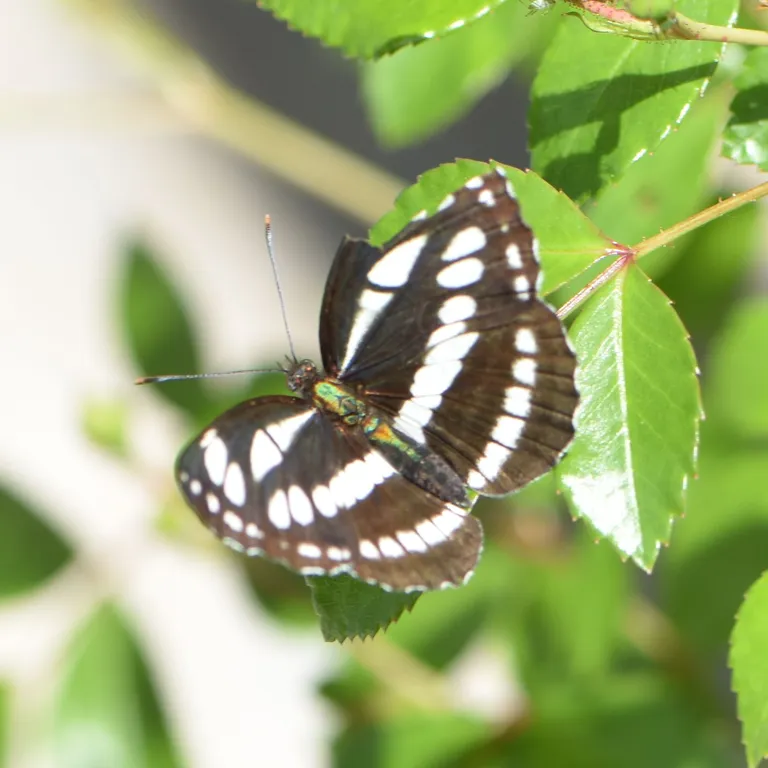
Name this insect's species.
Neptis sappho
